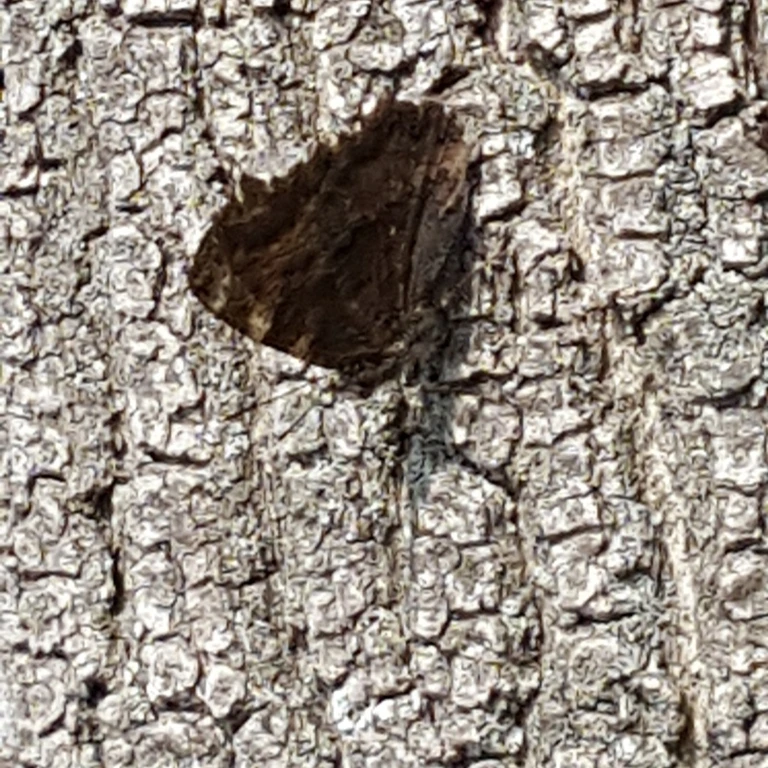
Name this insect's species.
Nymphalis polychloros
